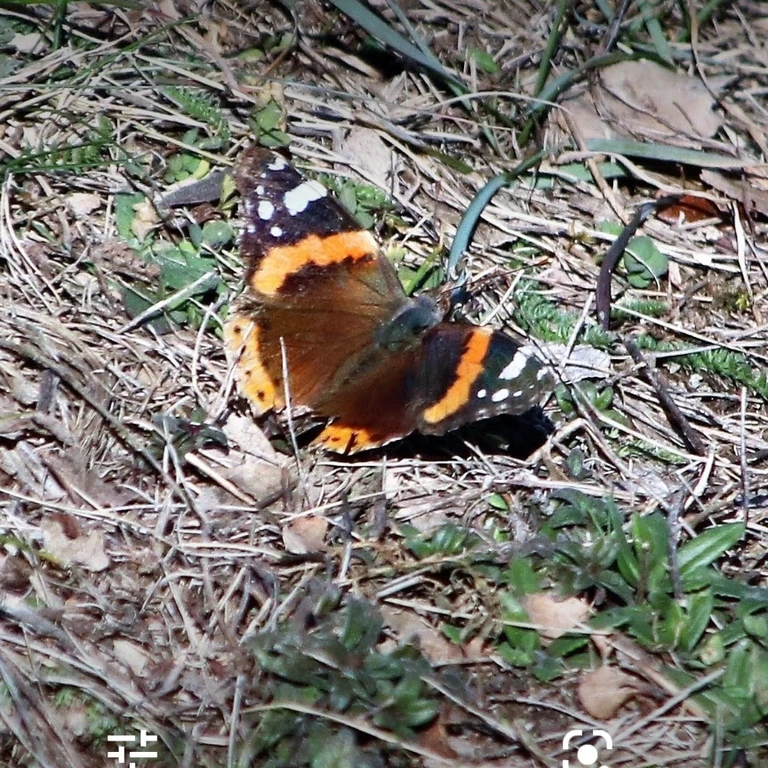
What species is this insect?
Vanessa atalanta
